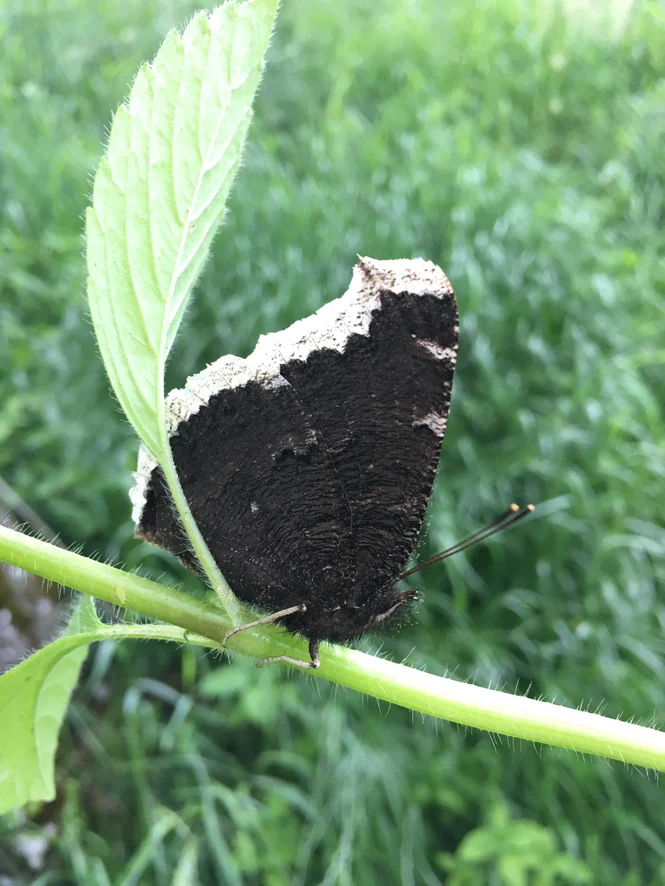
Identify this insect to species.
Nymphalis antiopa
